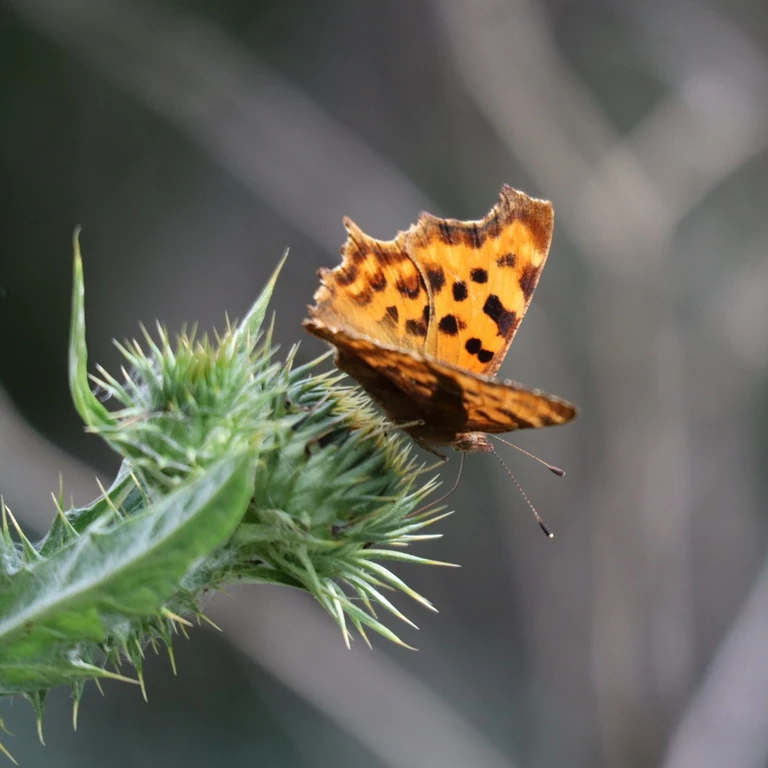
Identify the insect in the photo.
Polygonia c-album
